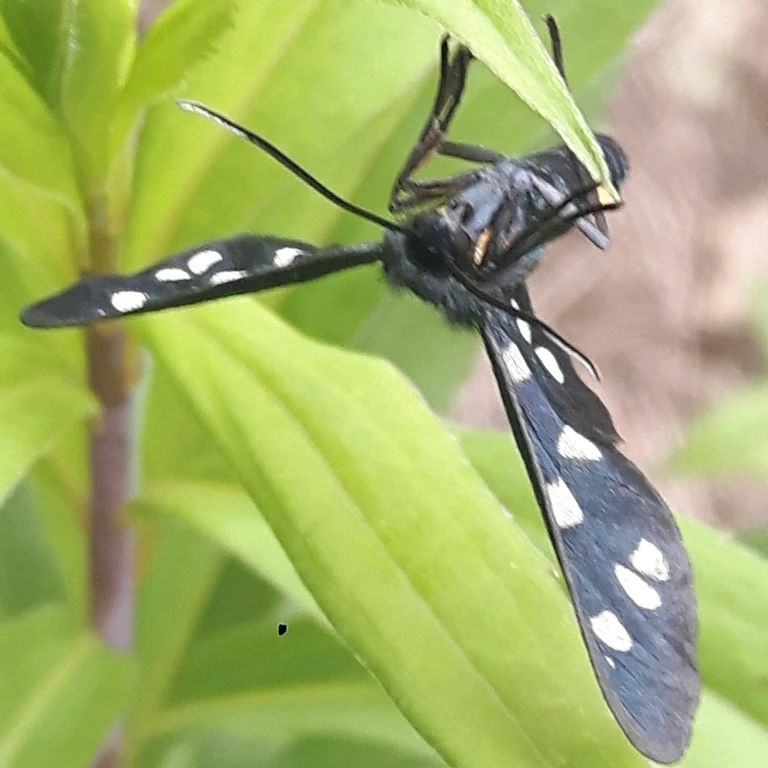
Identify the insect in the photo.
Amata phegea
